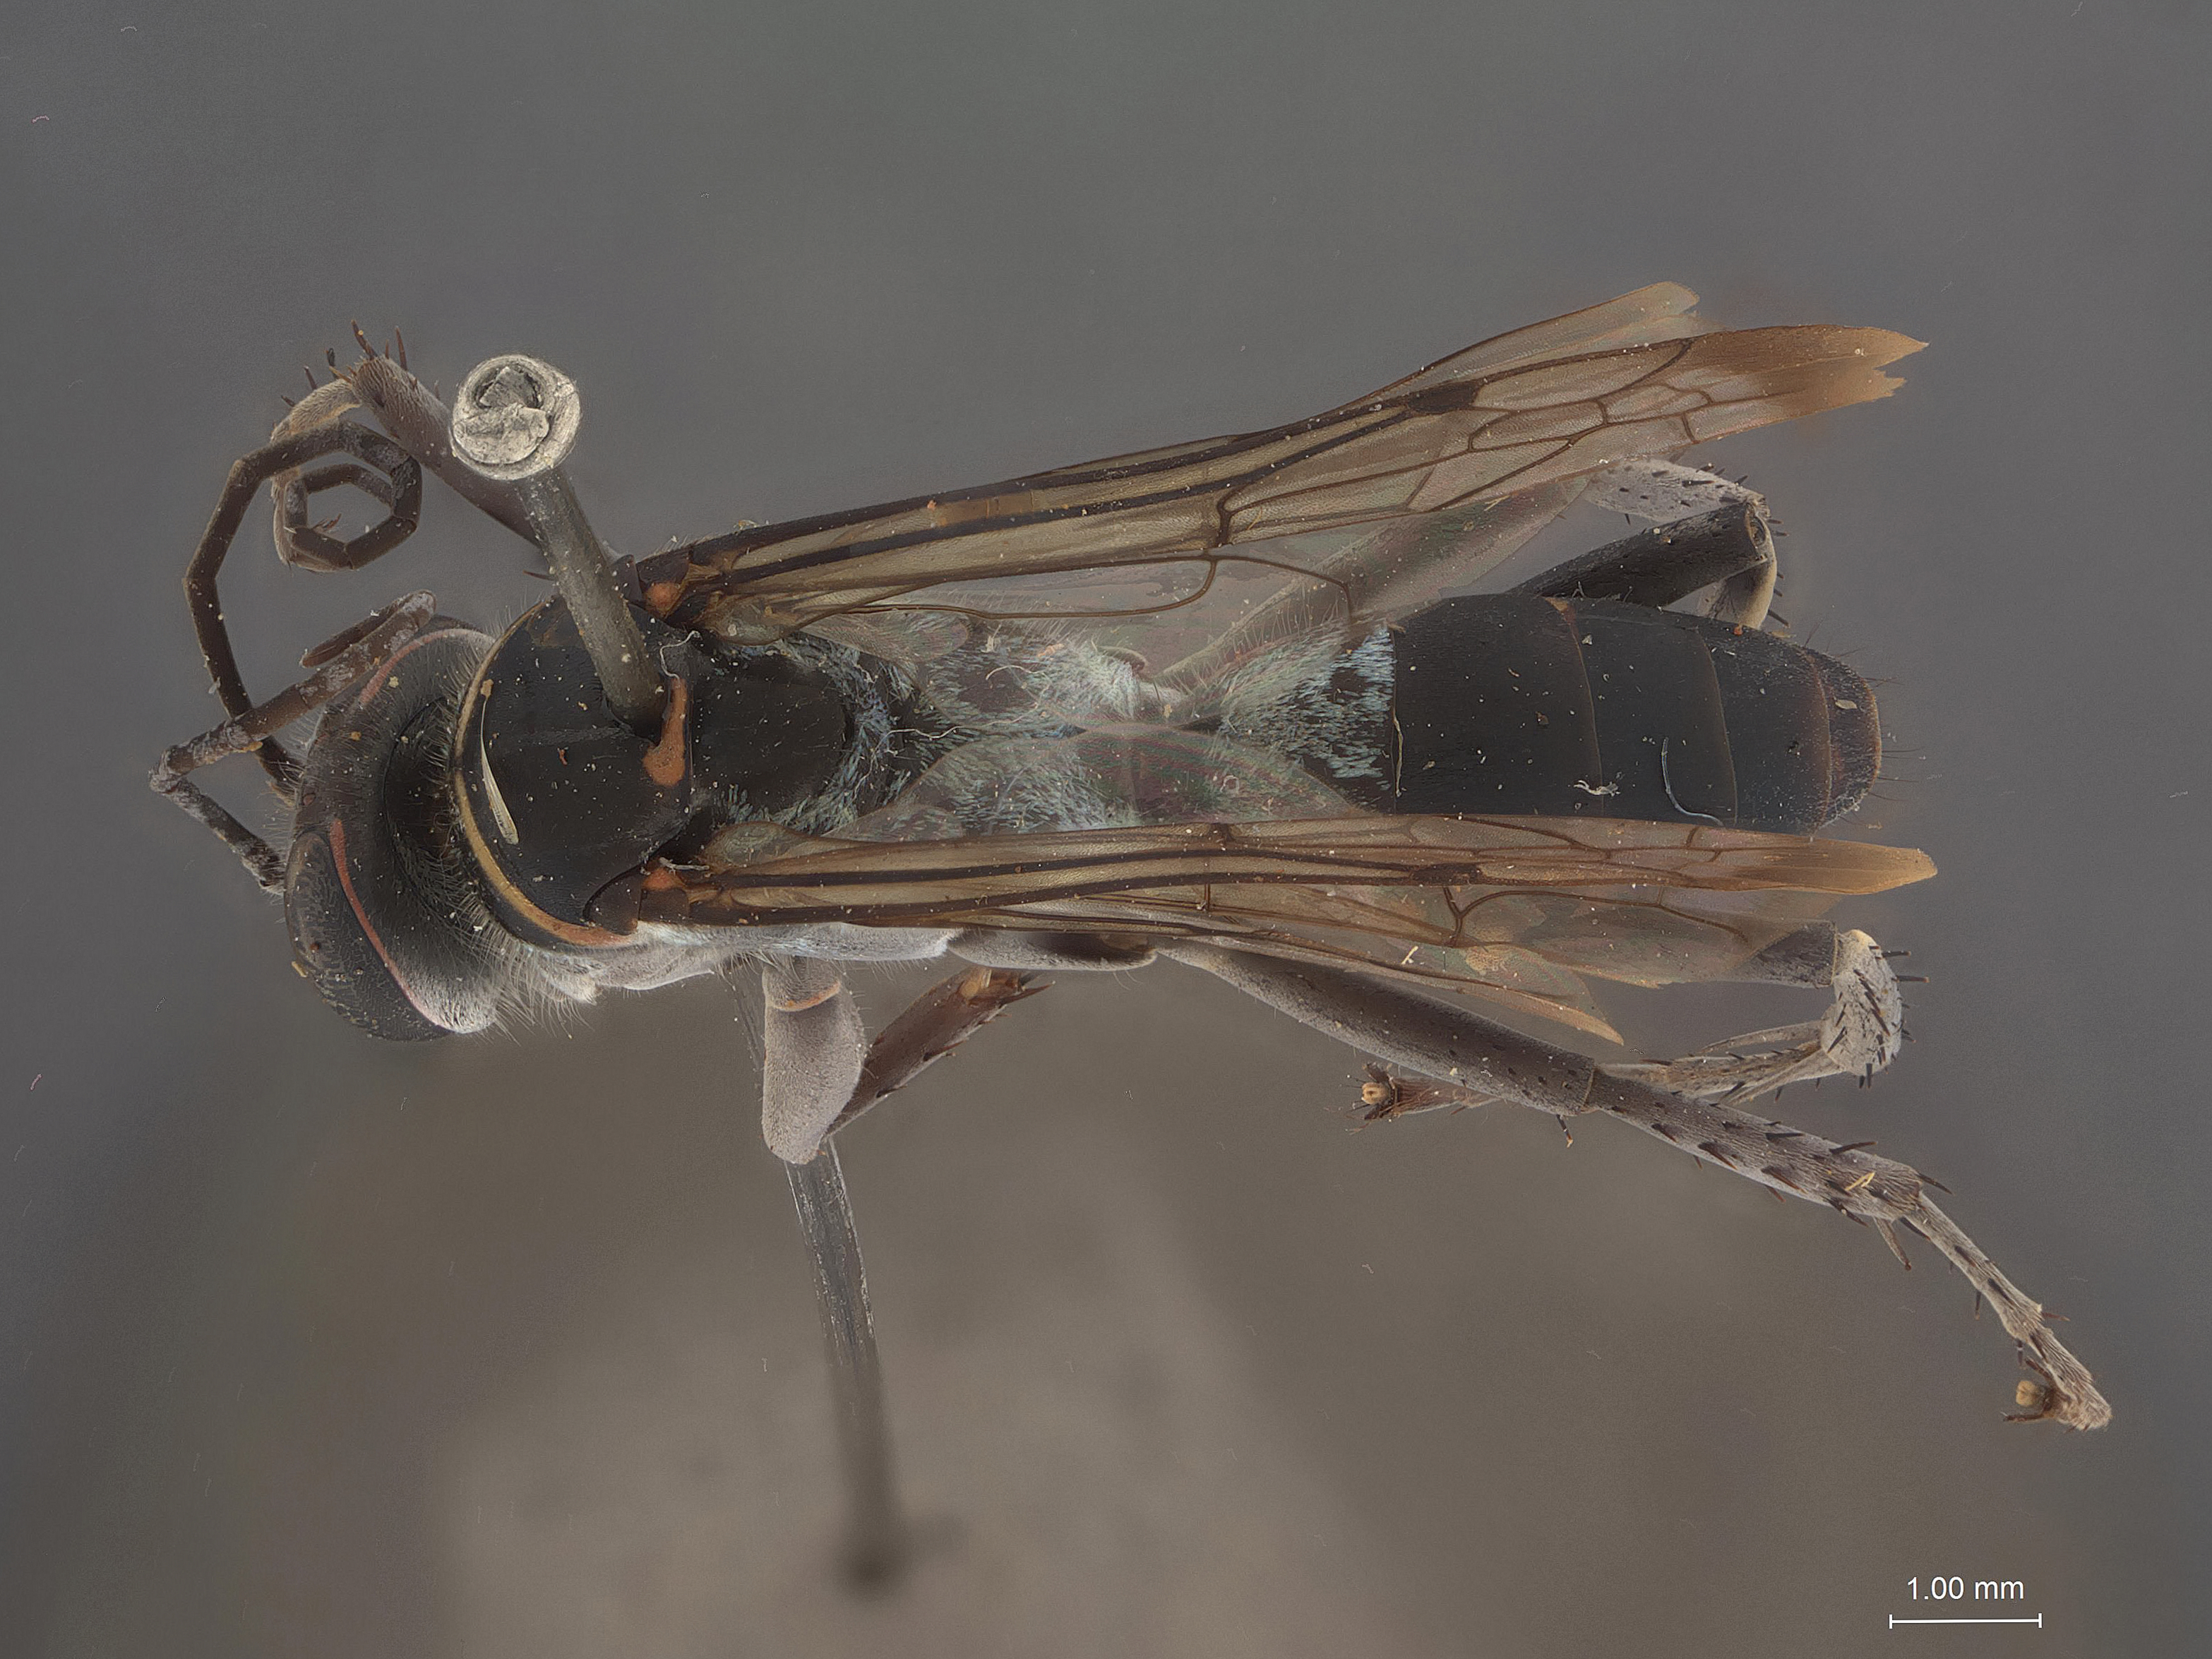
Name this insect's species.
Episyron ashmeadi
